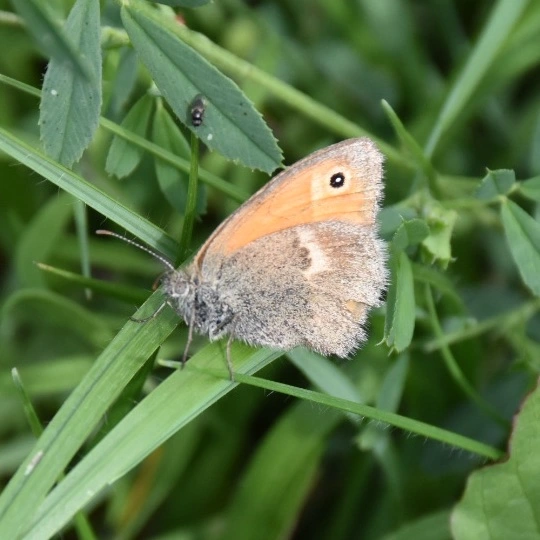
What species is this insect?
Coenonympha pamphilus
